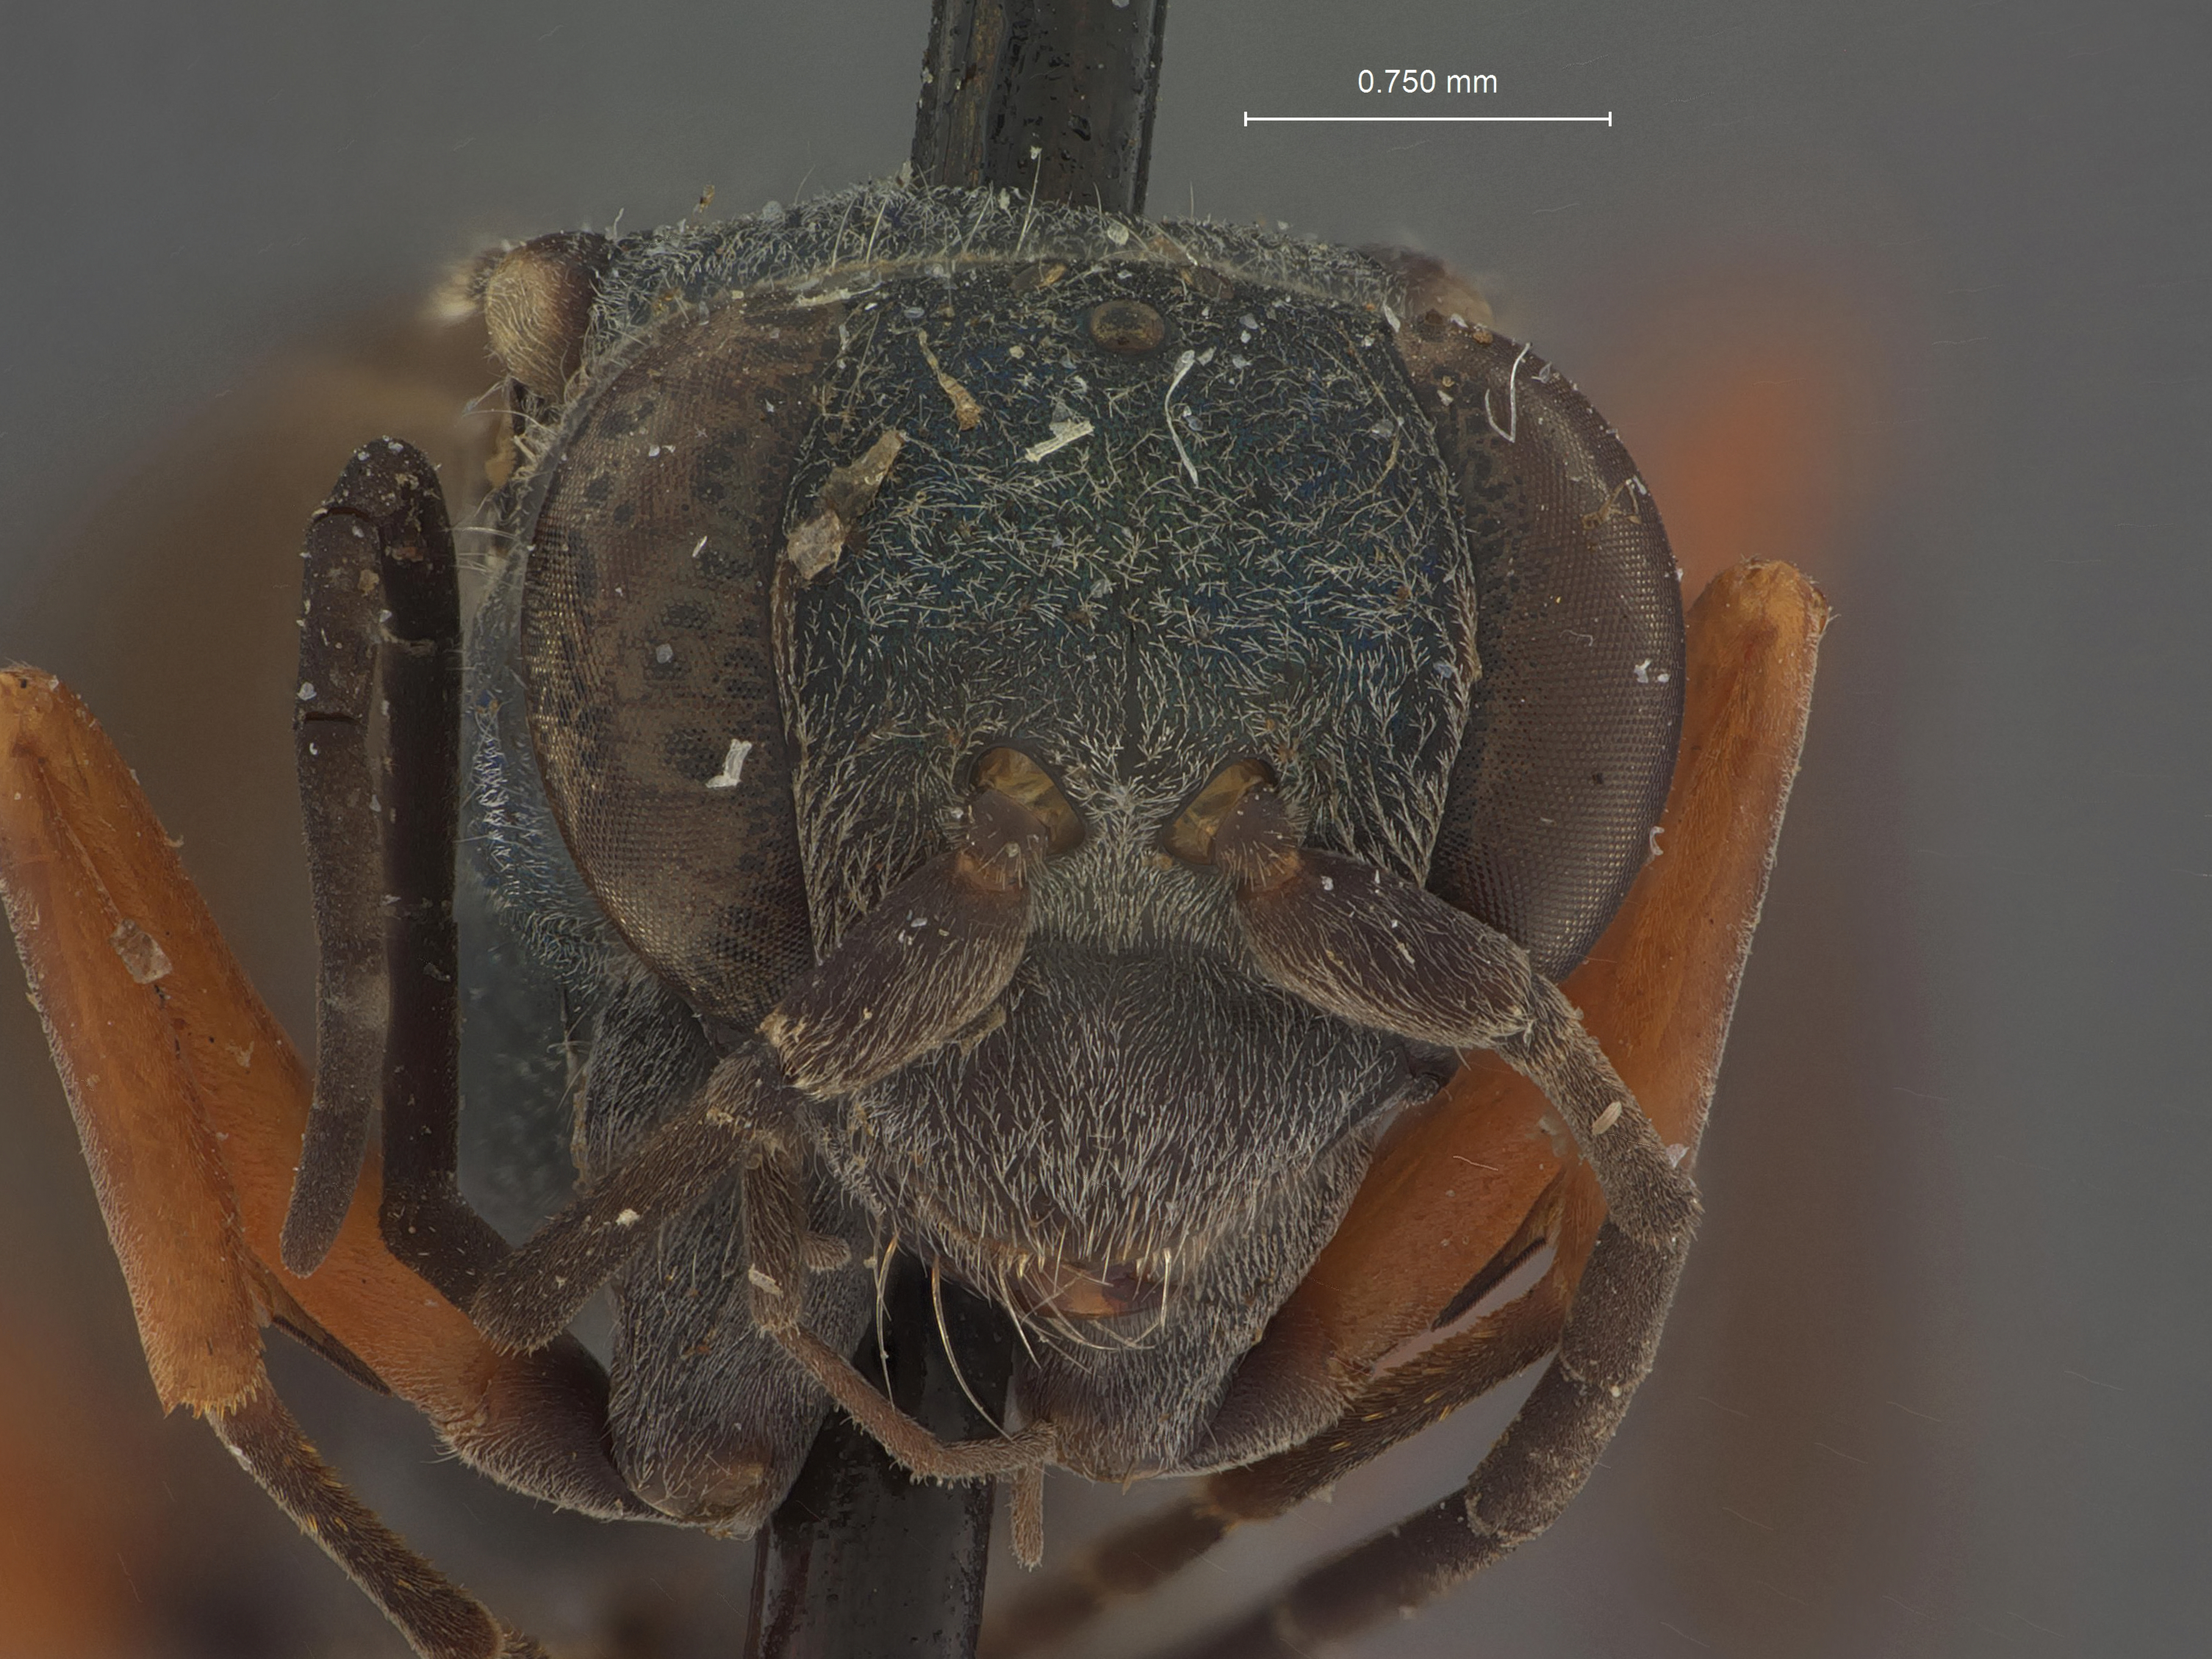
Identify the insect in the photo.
Auplopus guatemalensis
